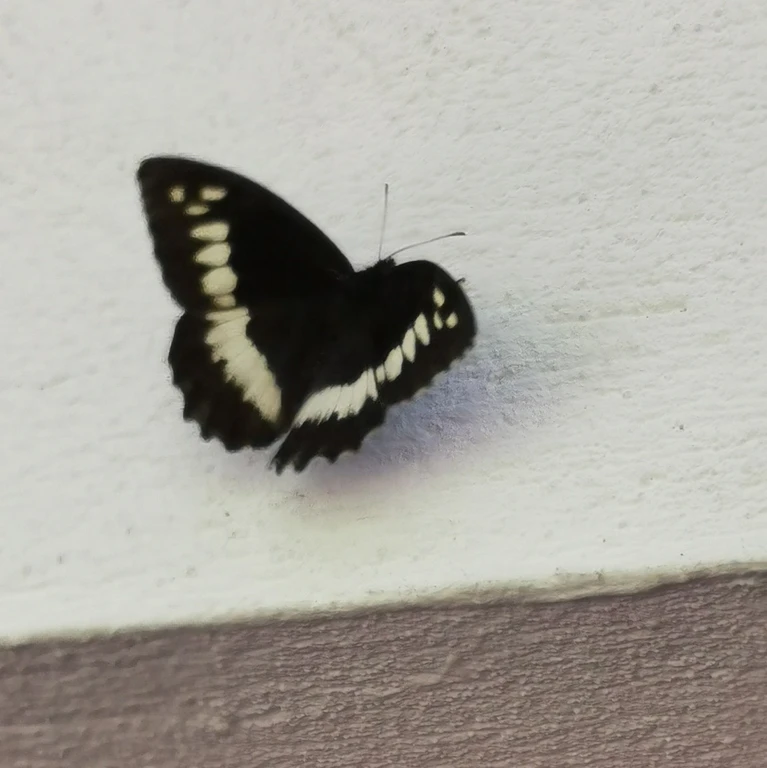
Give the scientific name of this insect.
Brintesia circe
